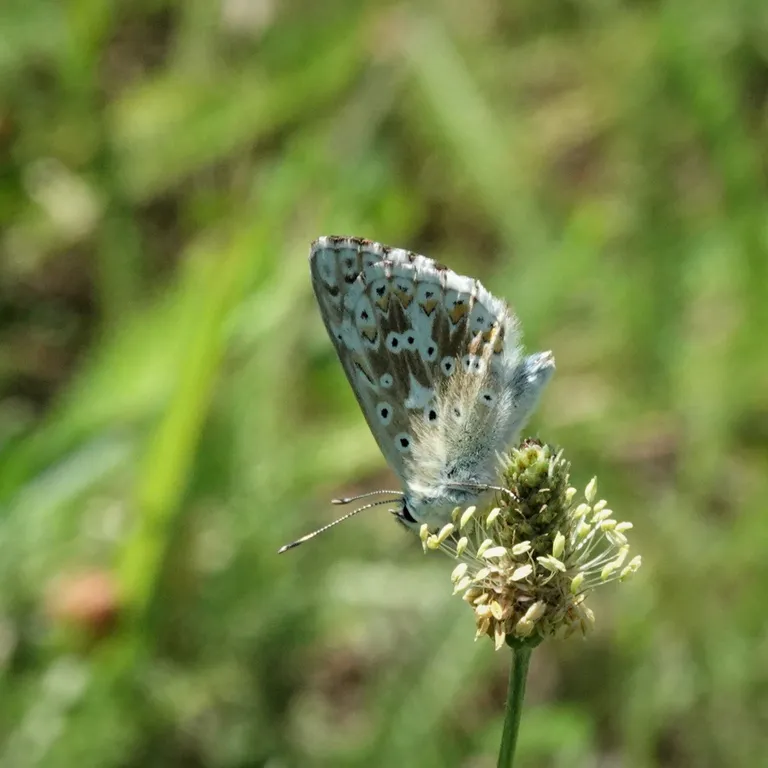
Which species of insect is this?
Lysandra coridon
